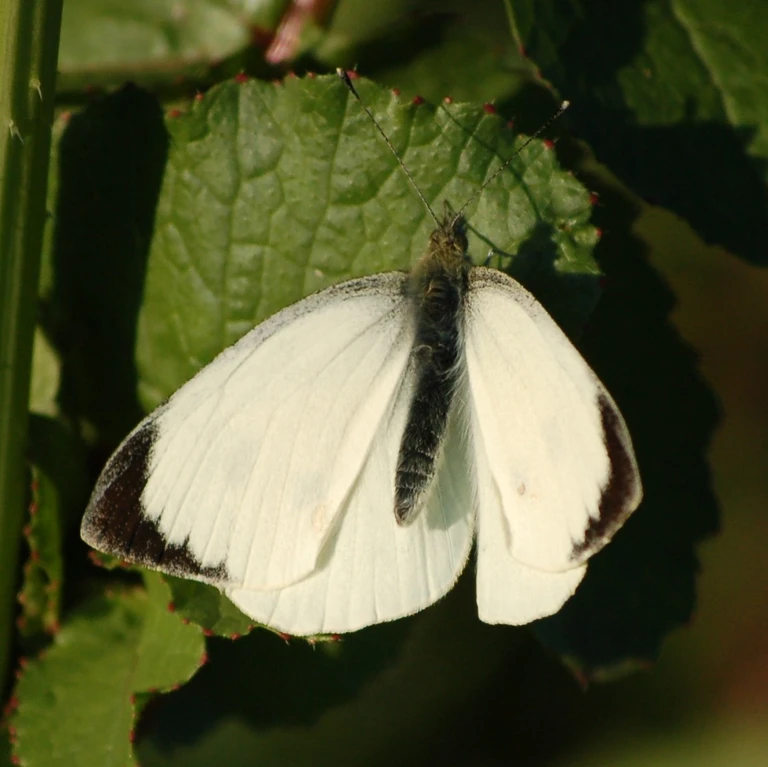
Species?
Pieris brassicae
